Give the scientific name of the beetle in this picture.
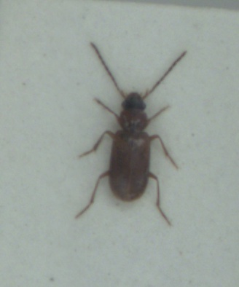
Anthracus consputus
